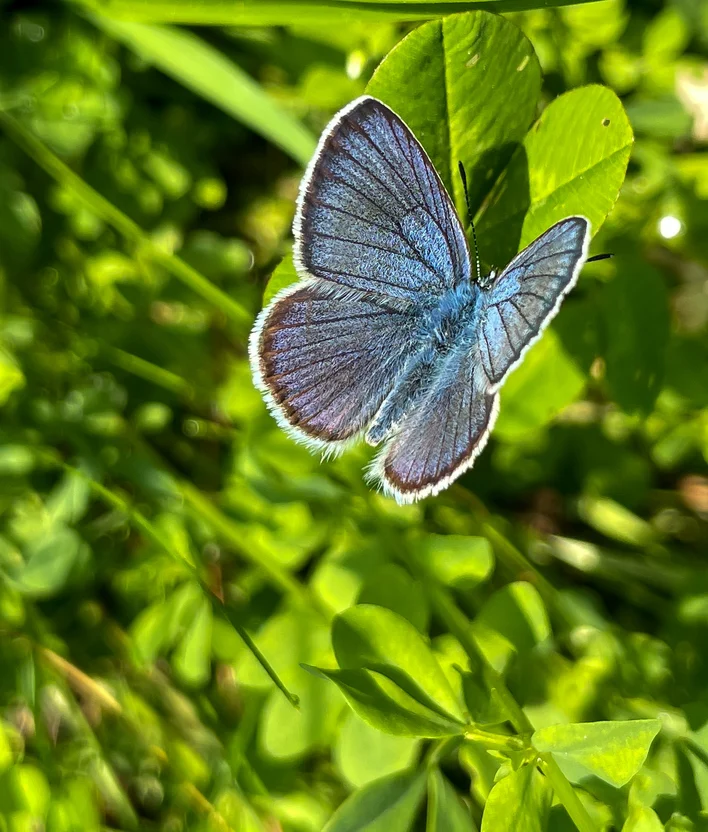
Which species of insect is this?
Cyaniris semiargus
